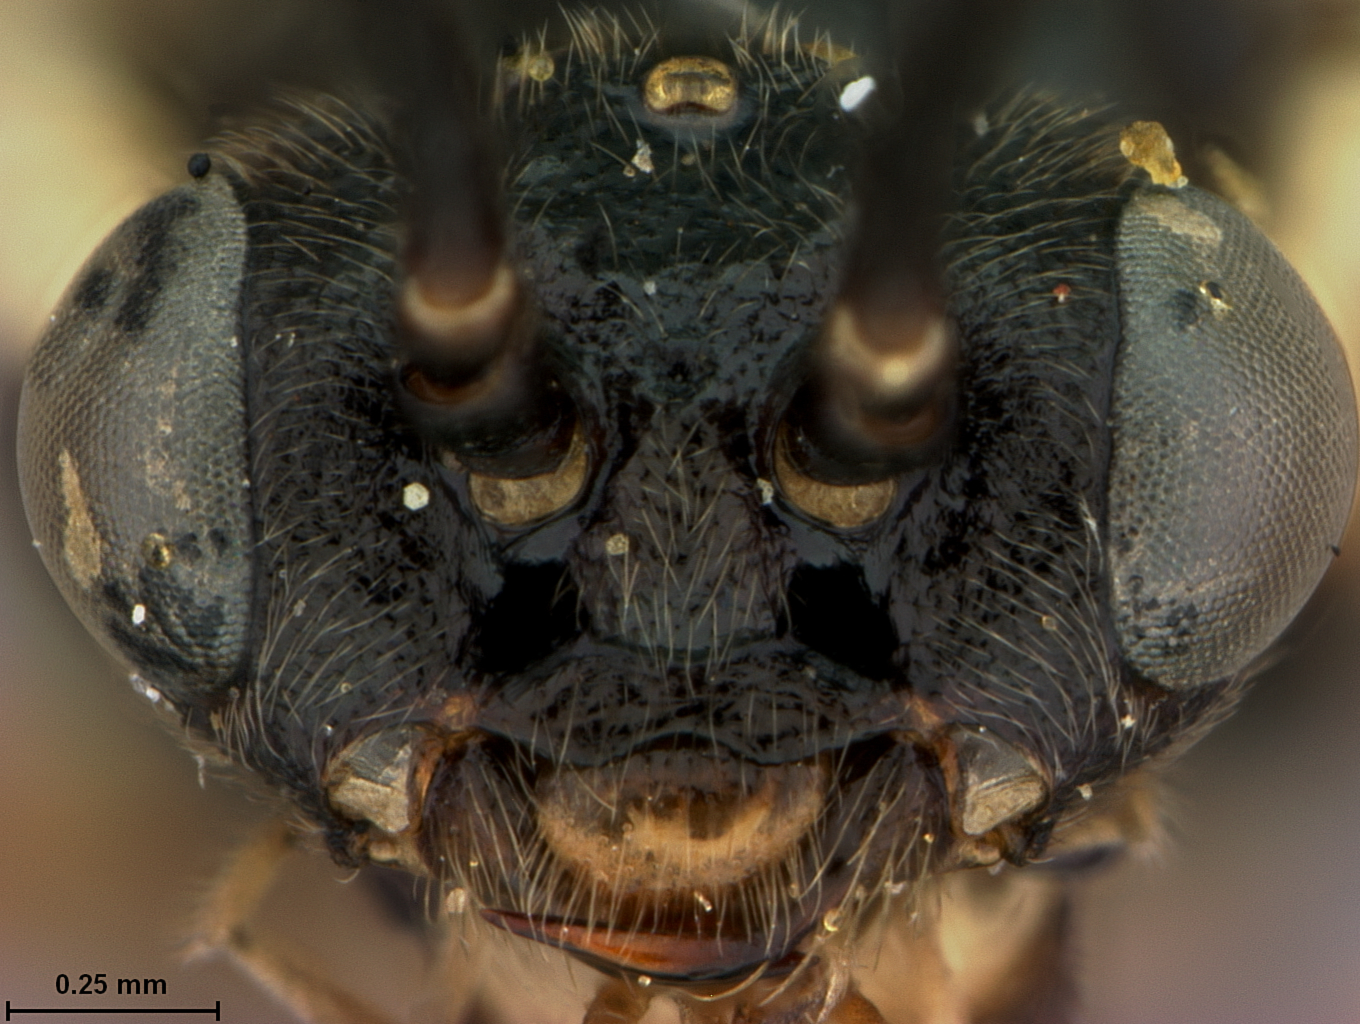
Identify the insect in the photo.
Pachynematus boulderensis
